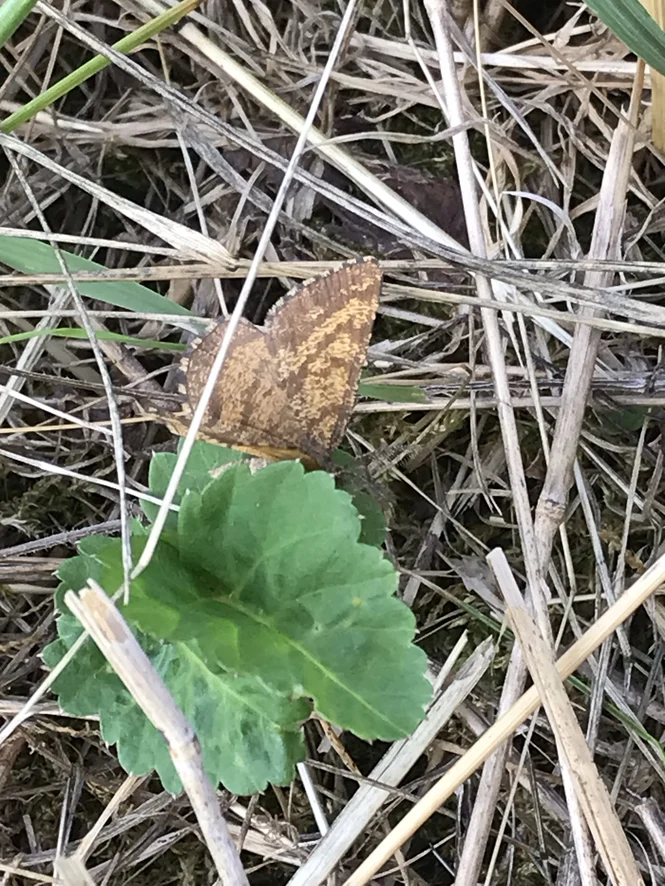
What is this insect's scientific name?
Ematurga atomaria
